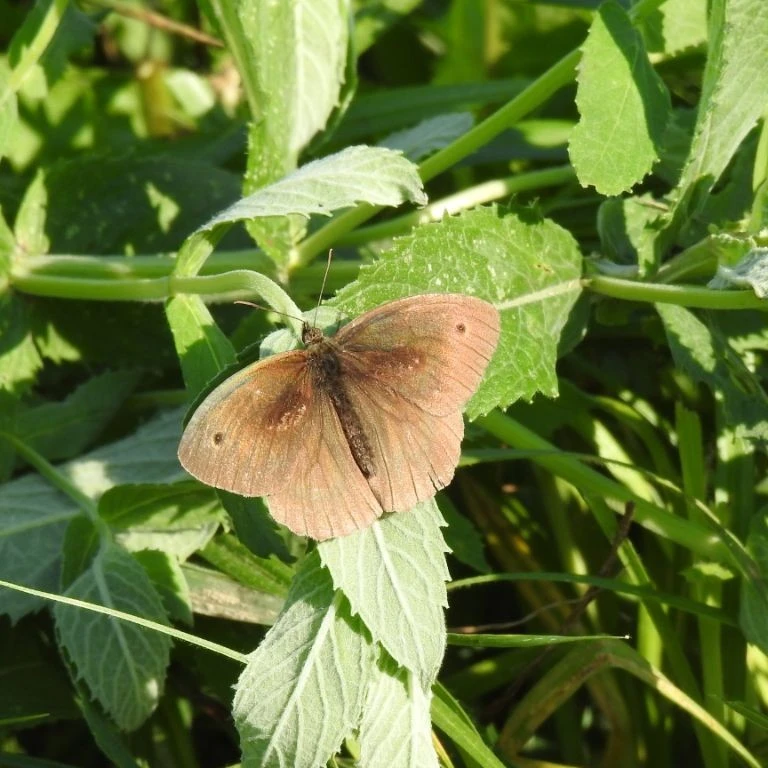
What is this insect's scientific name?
Maniola jurtina
